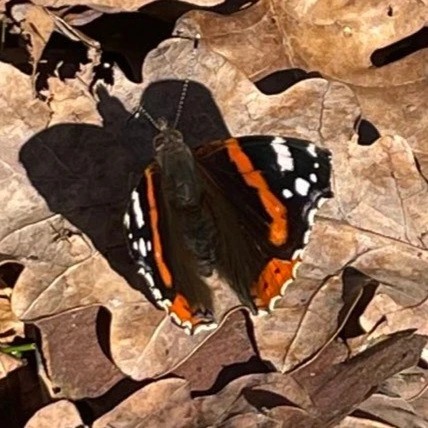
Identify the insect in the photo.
Vanessa atalanta
